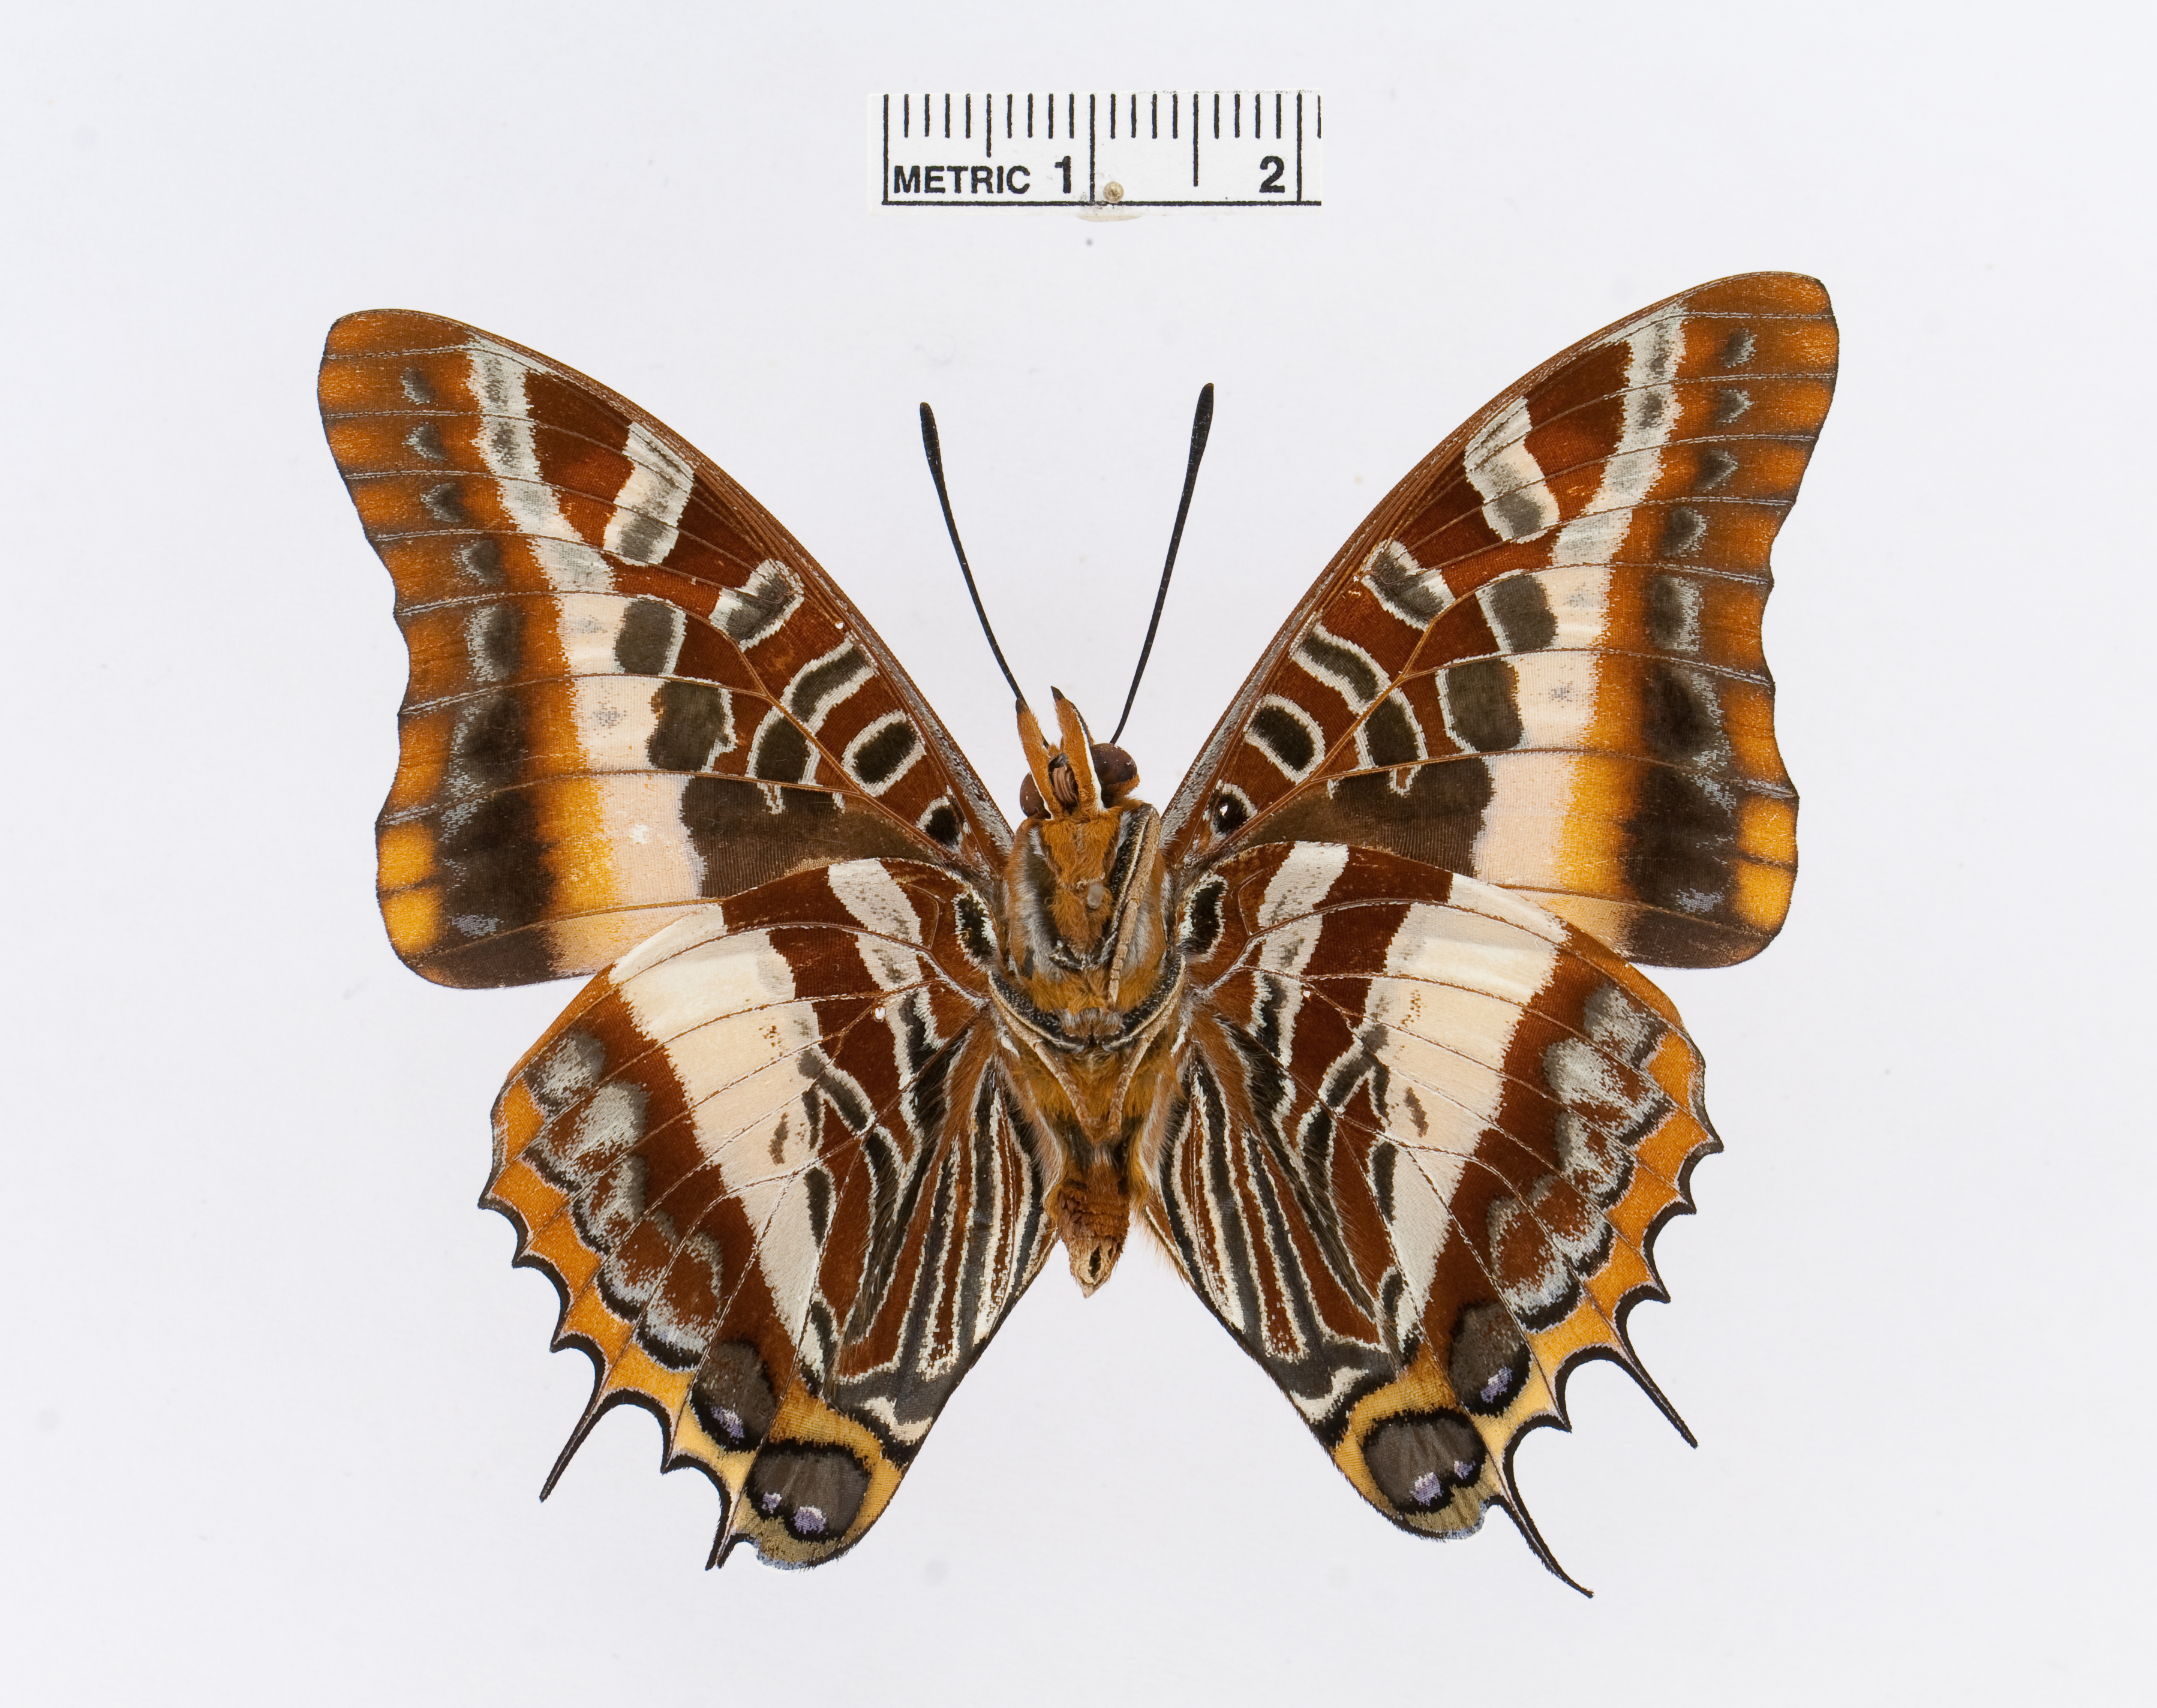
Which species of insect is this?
Charaxes druceanus
